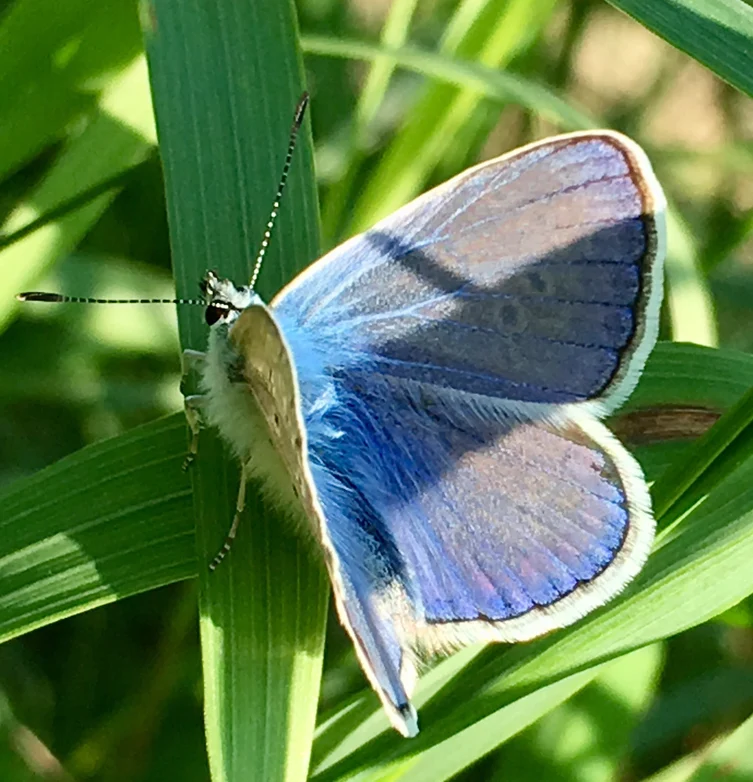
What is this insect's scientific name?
Polyommatus icarus
